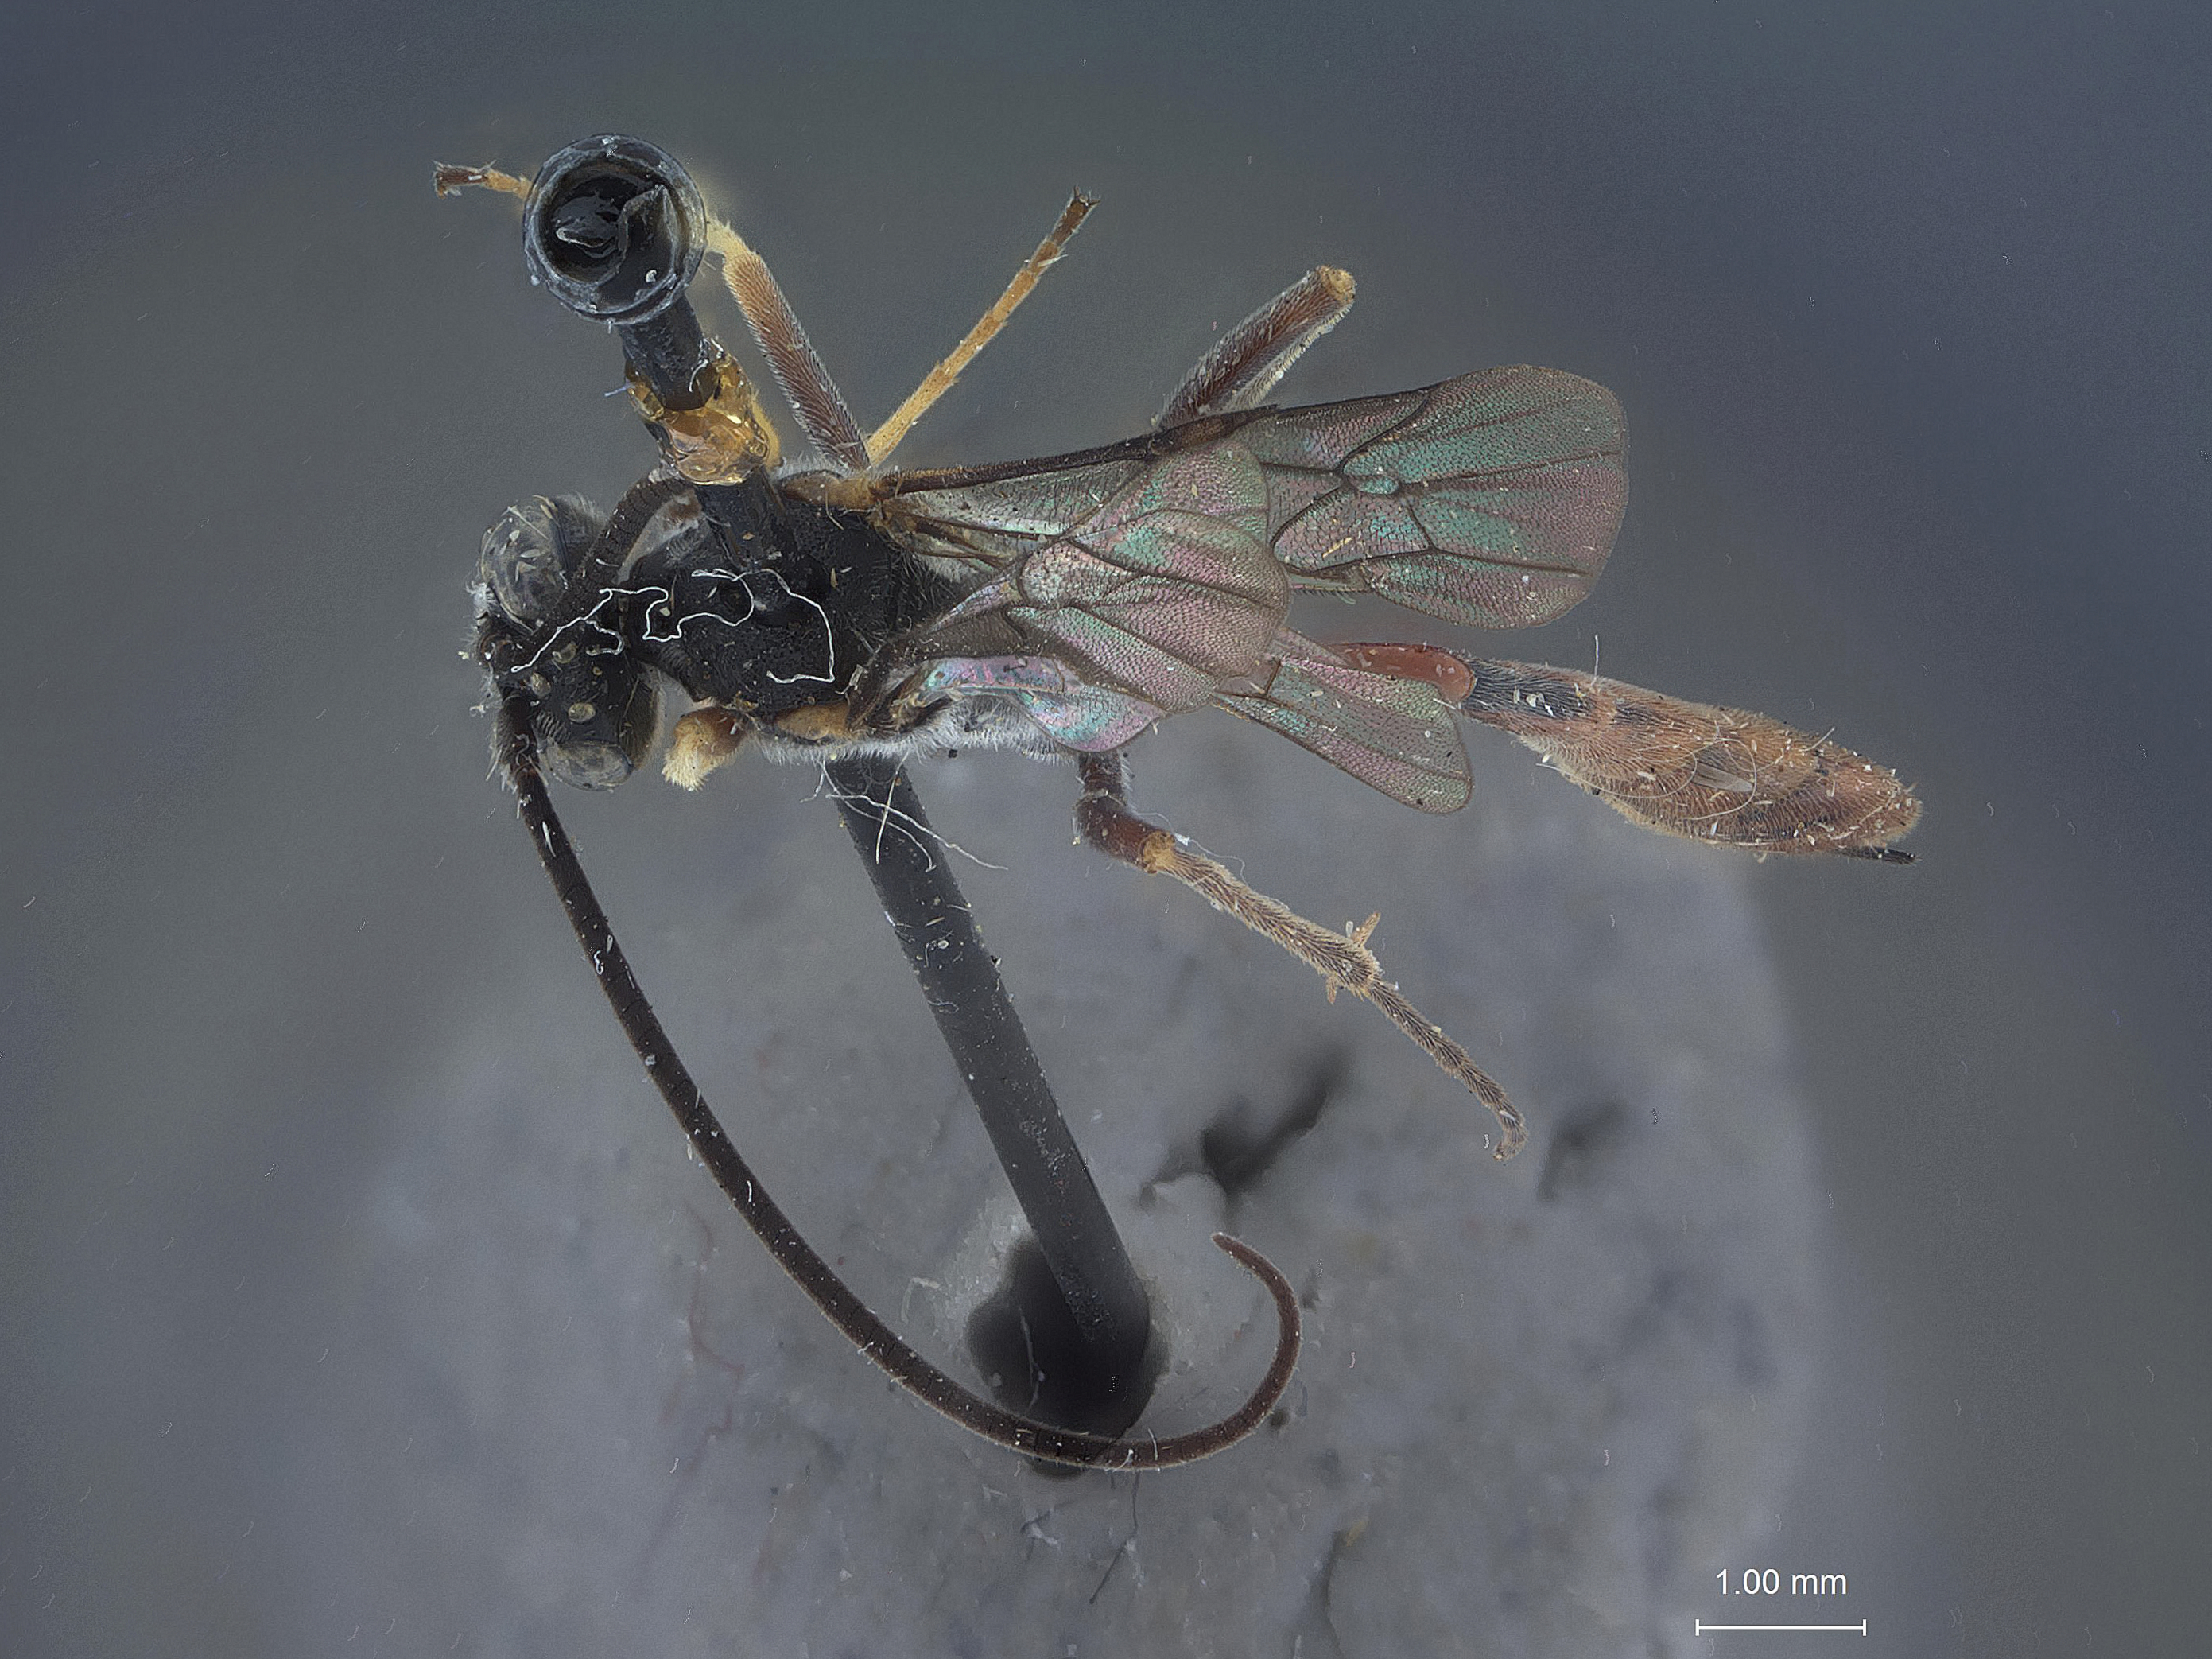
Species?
Campoplegidea johnsoni
